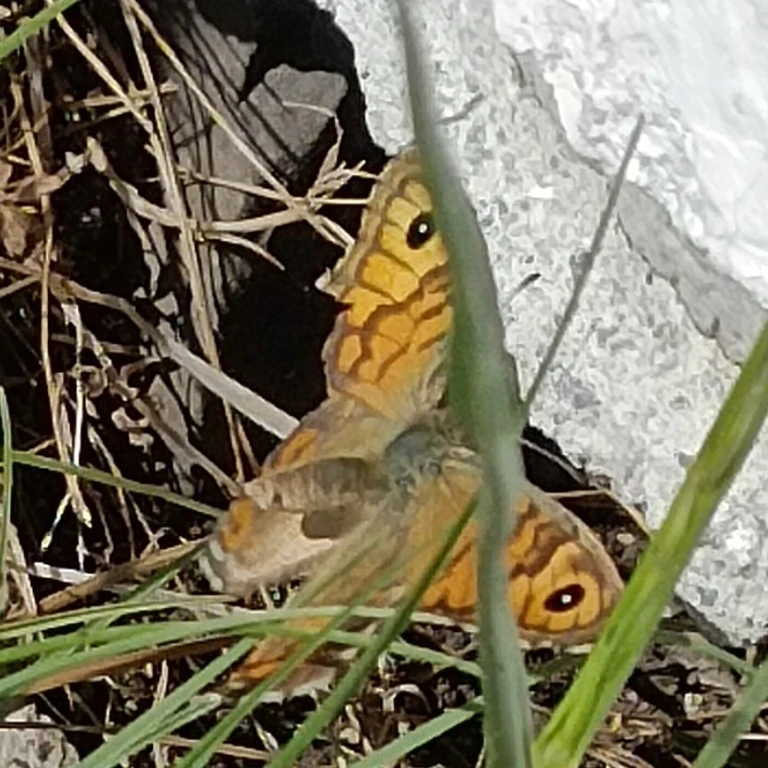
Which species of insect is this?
Lasiommata megera (also Pararge megera)
